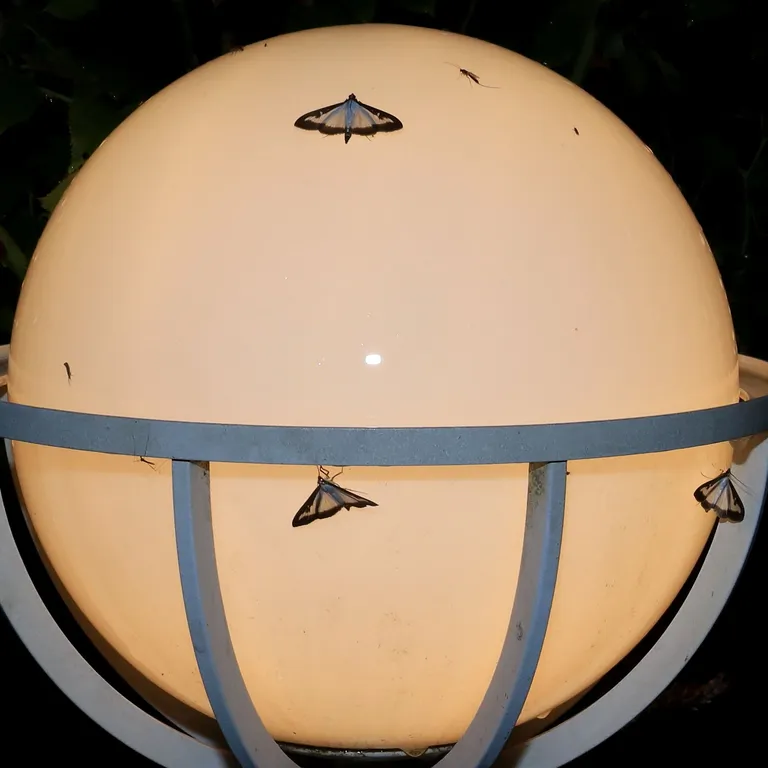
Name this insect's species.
Cydalima perspectalis
